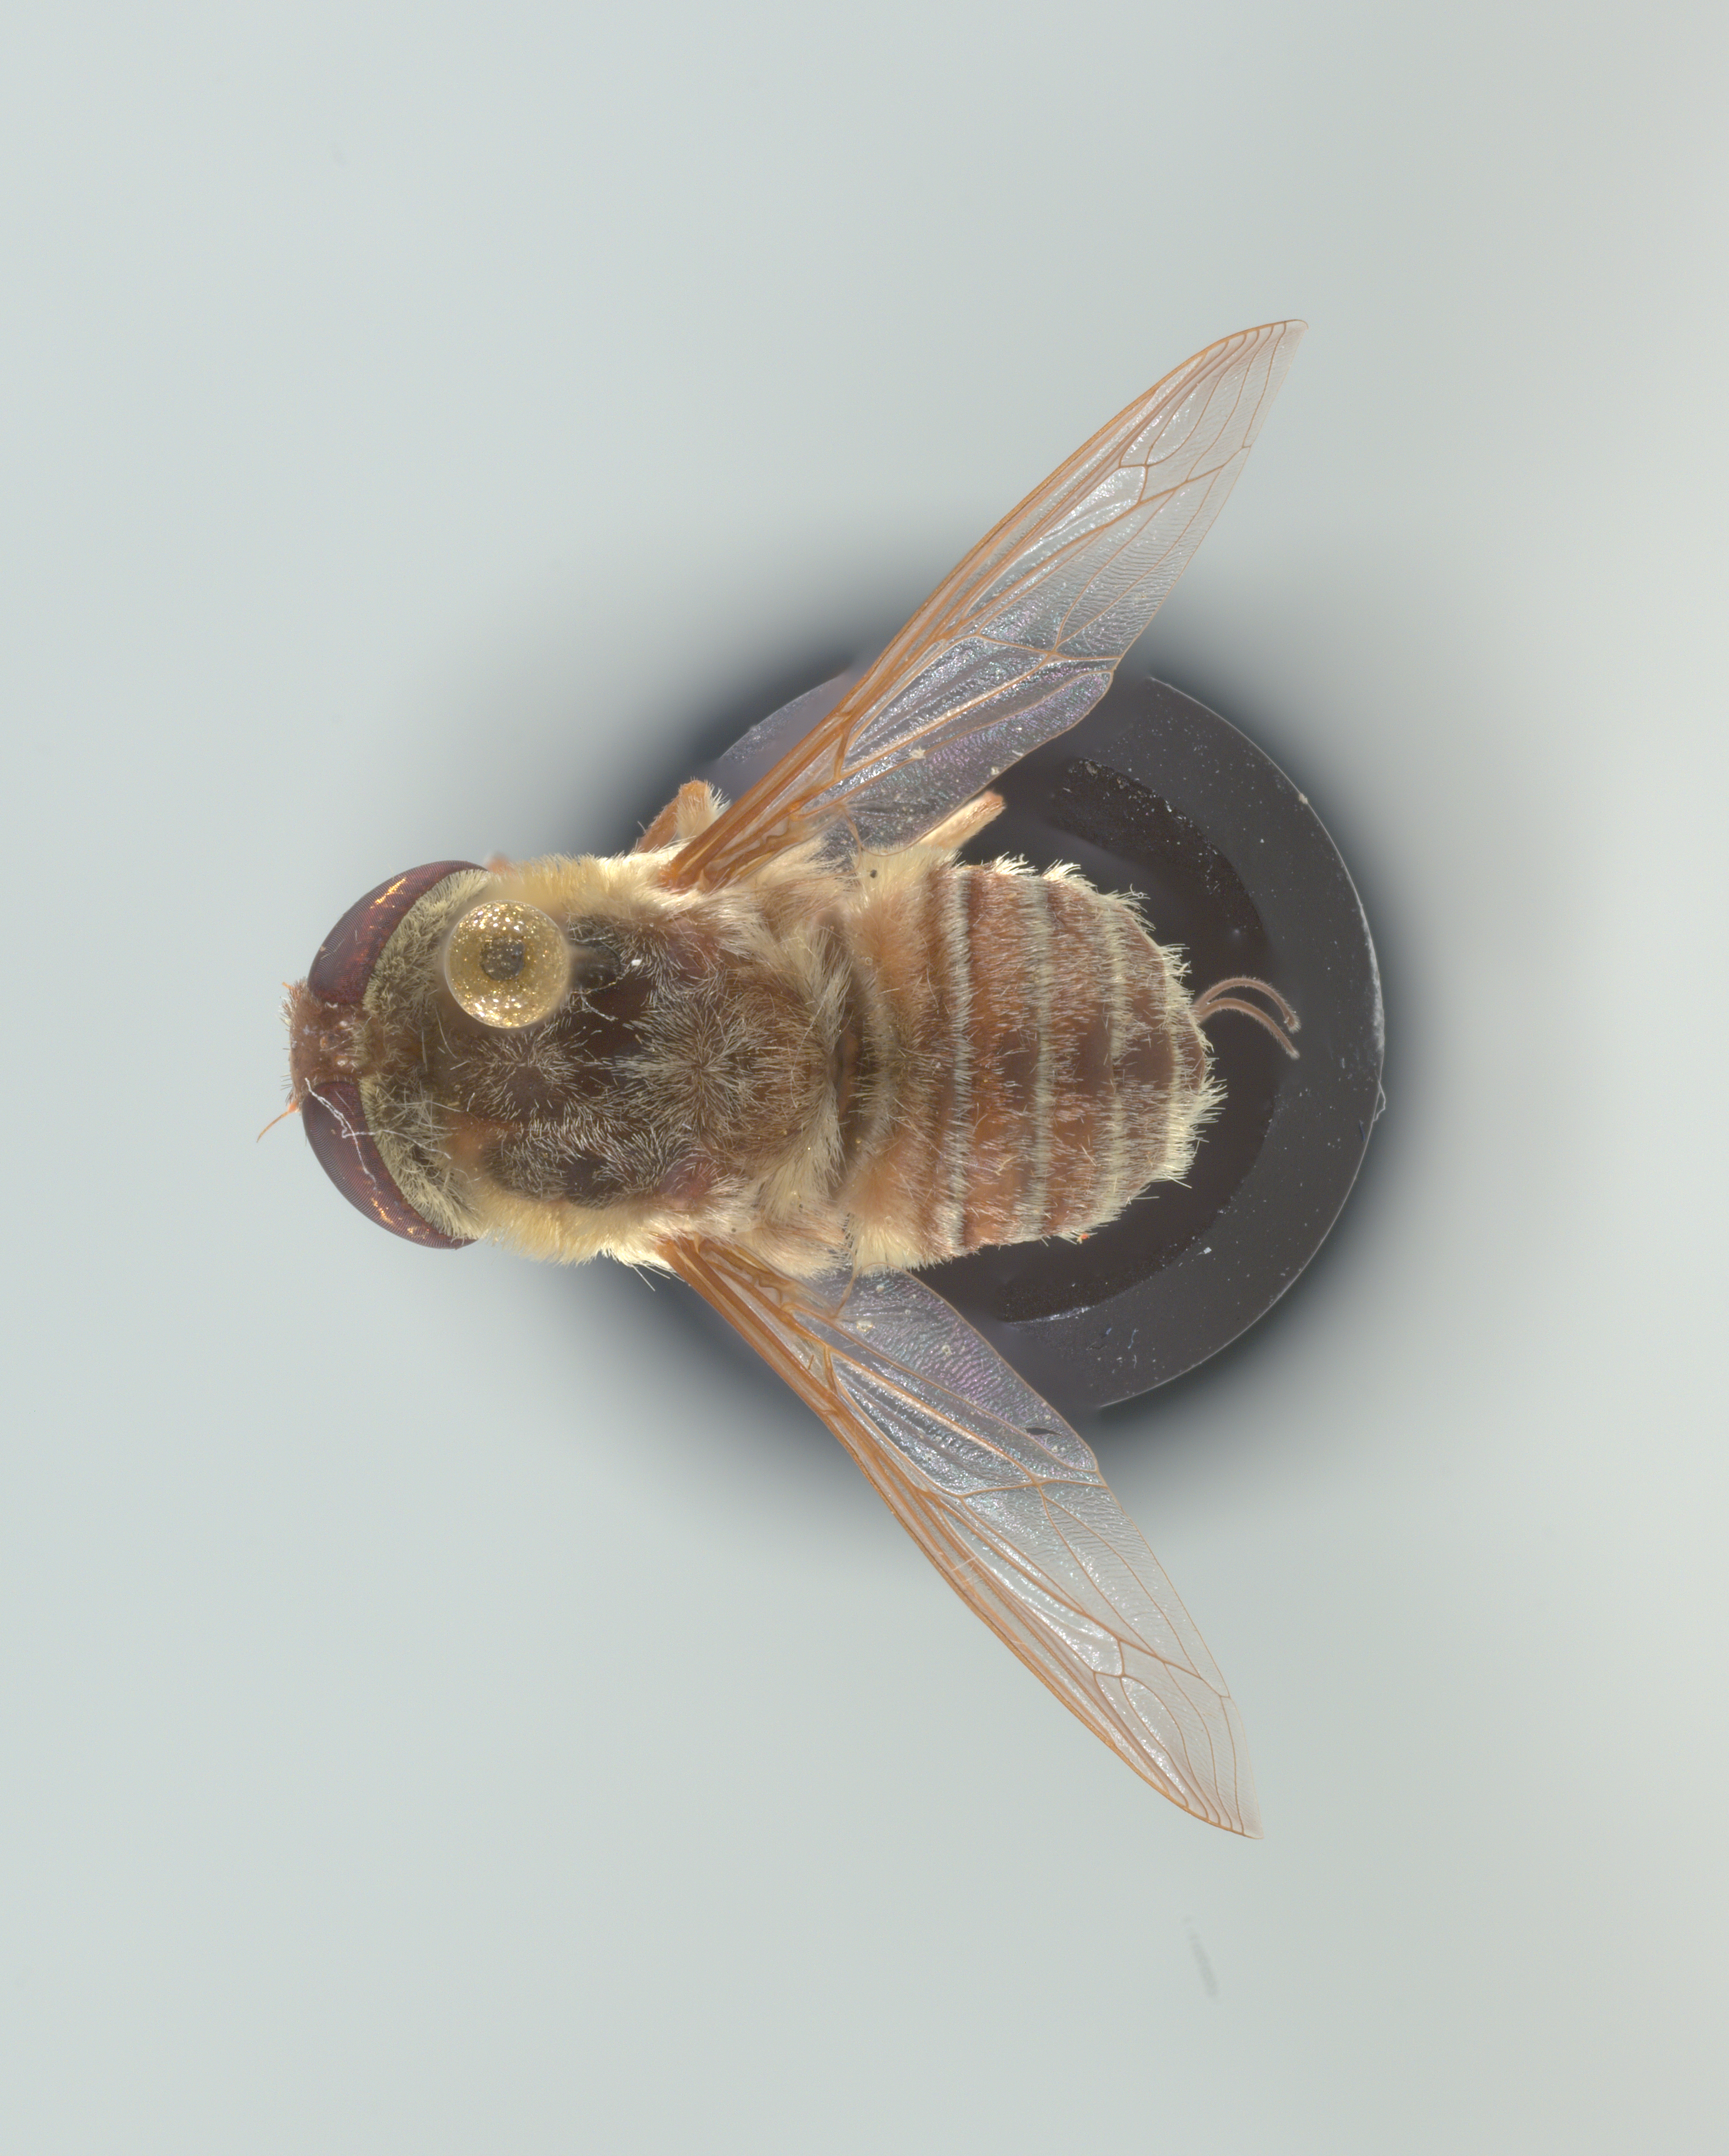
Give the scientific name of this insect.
Neorhynchocephalus volaticus
